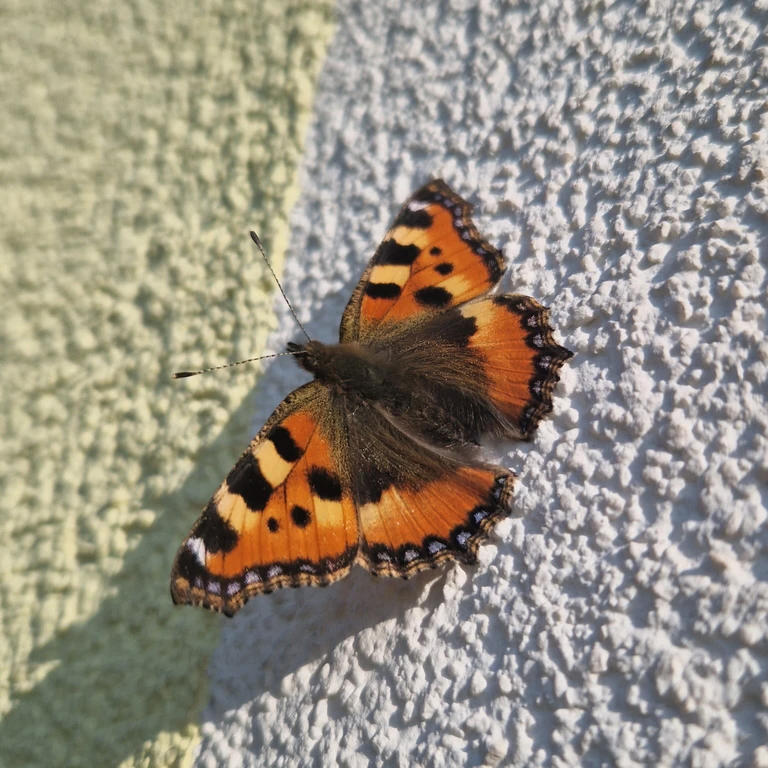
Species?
Aglais urticae
